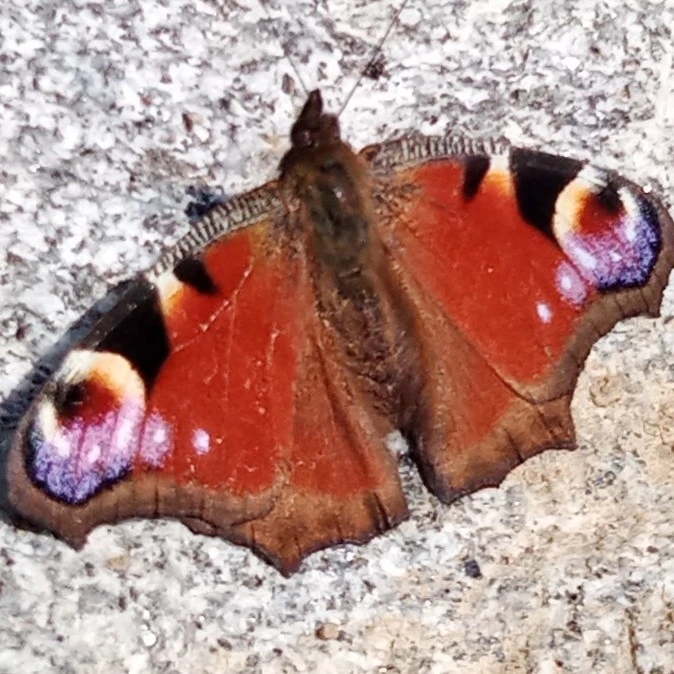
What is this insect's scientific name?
Aglais io
